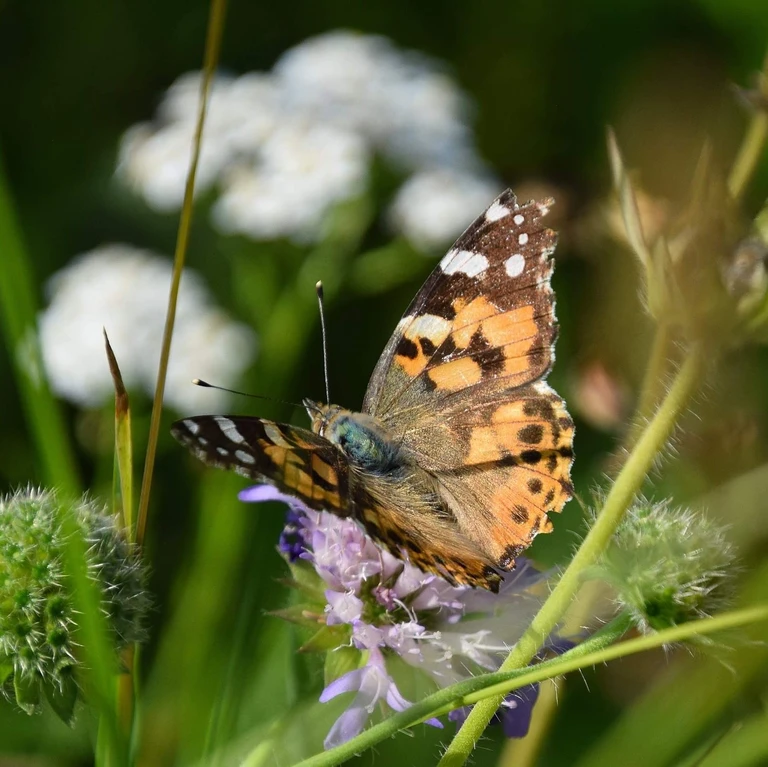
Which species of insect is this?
Vanessa cardui
